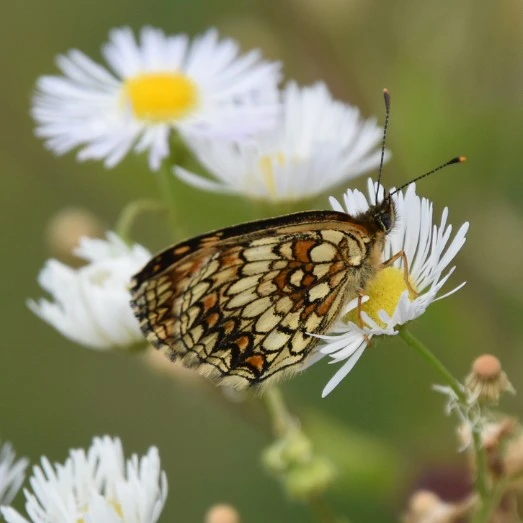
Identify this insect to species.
Melitaea athalia
